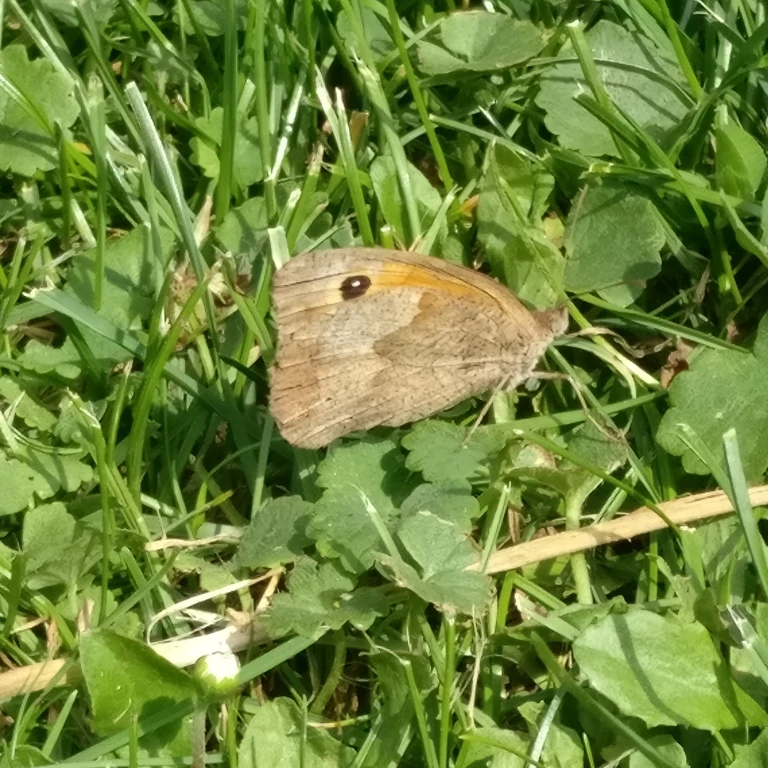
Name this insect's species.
Maniola jurtina
